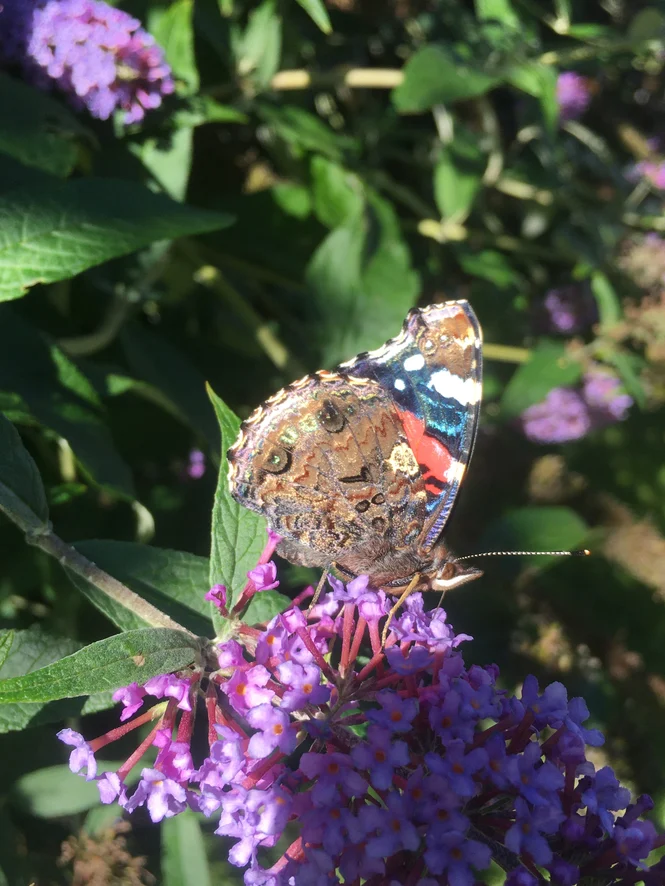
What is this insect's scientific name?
Vanessa atalanta
